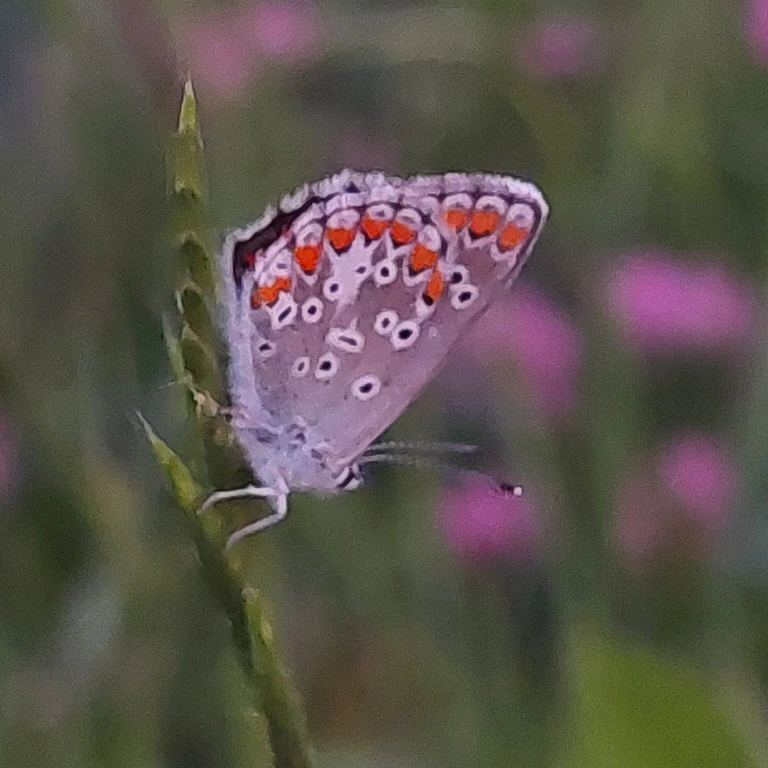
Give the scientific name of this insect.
Aricia agestis/artaxerxes
